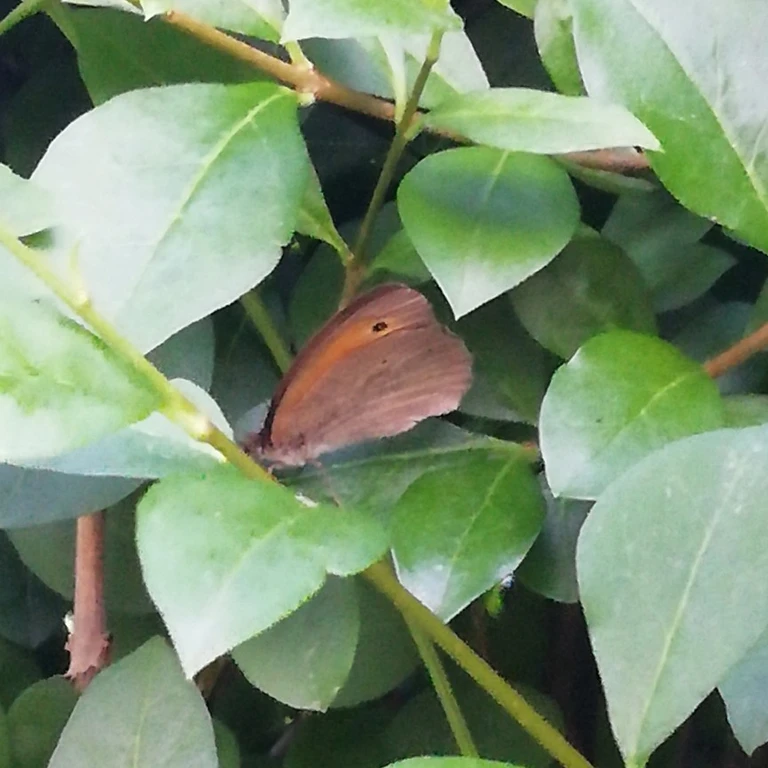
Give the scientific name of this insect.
Maniola jurtina
